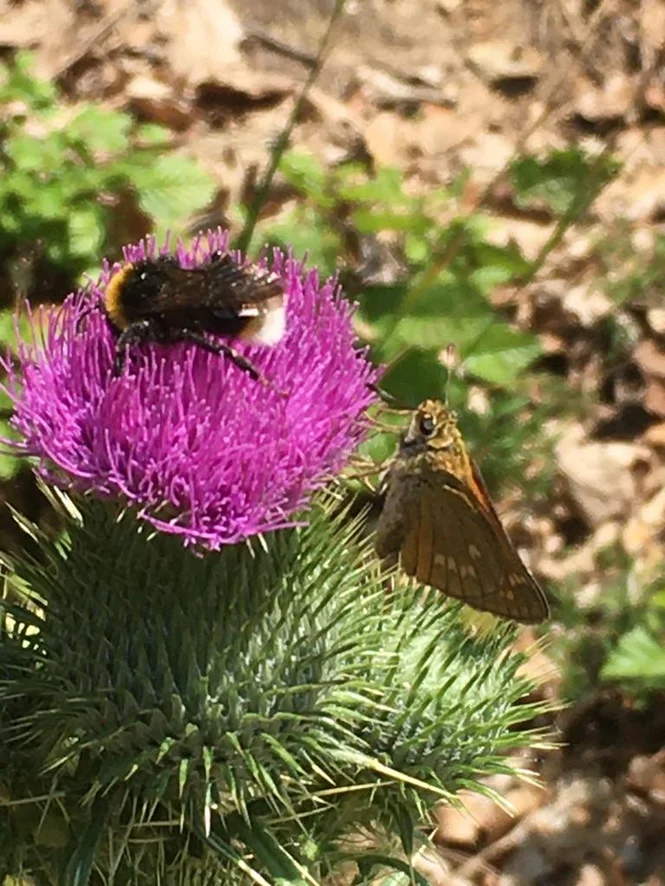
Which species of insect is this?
Ochlodes sylvanus (also Ochlodes venata)
